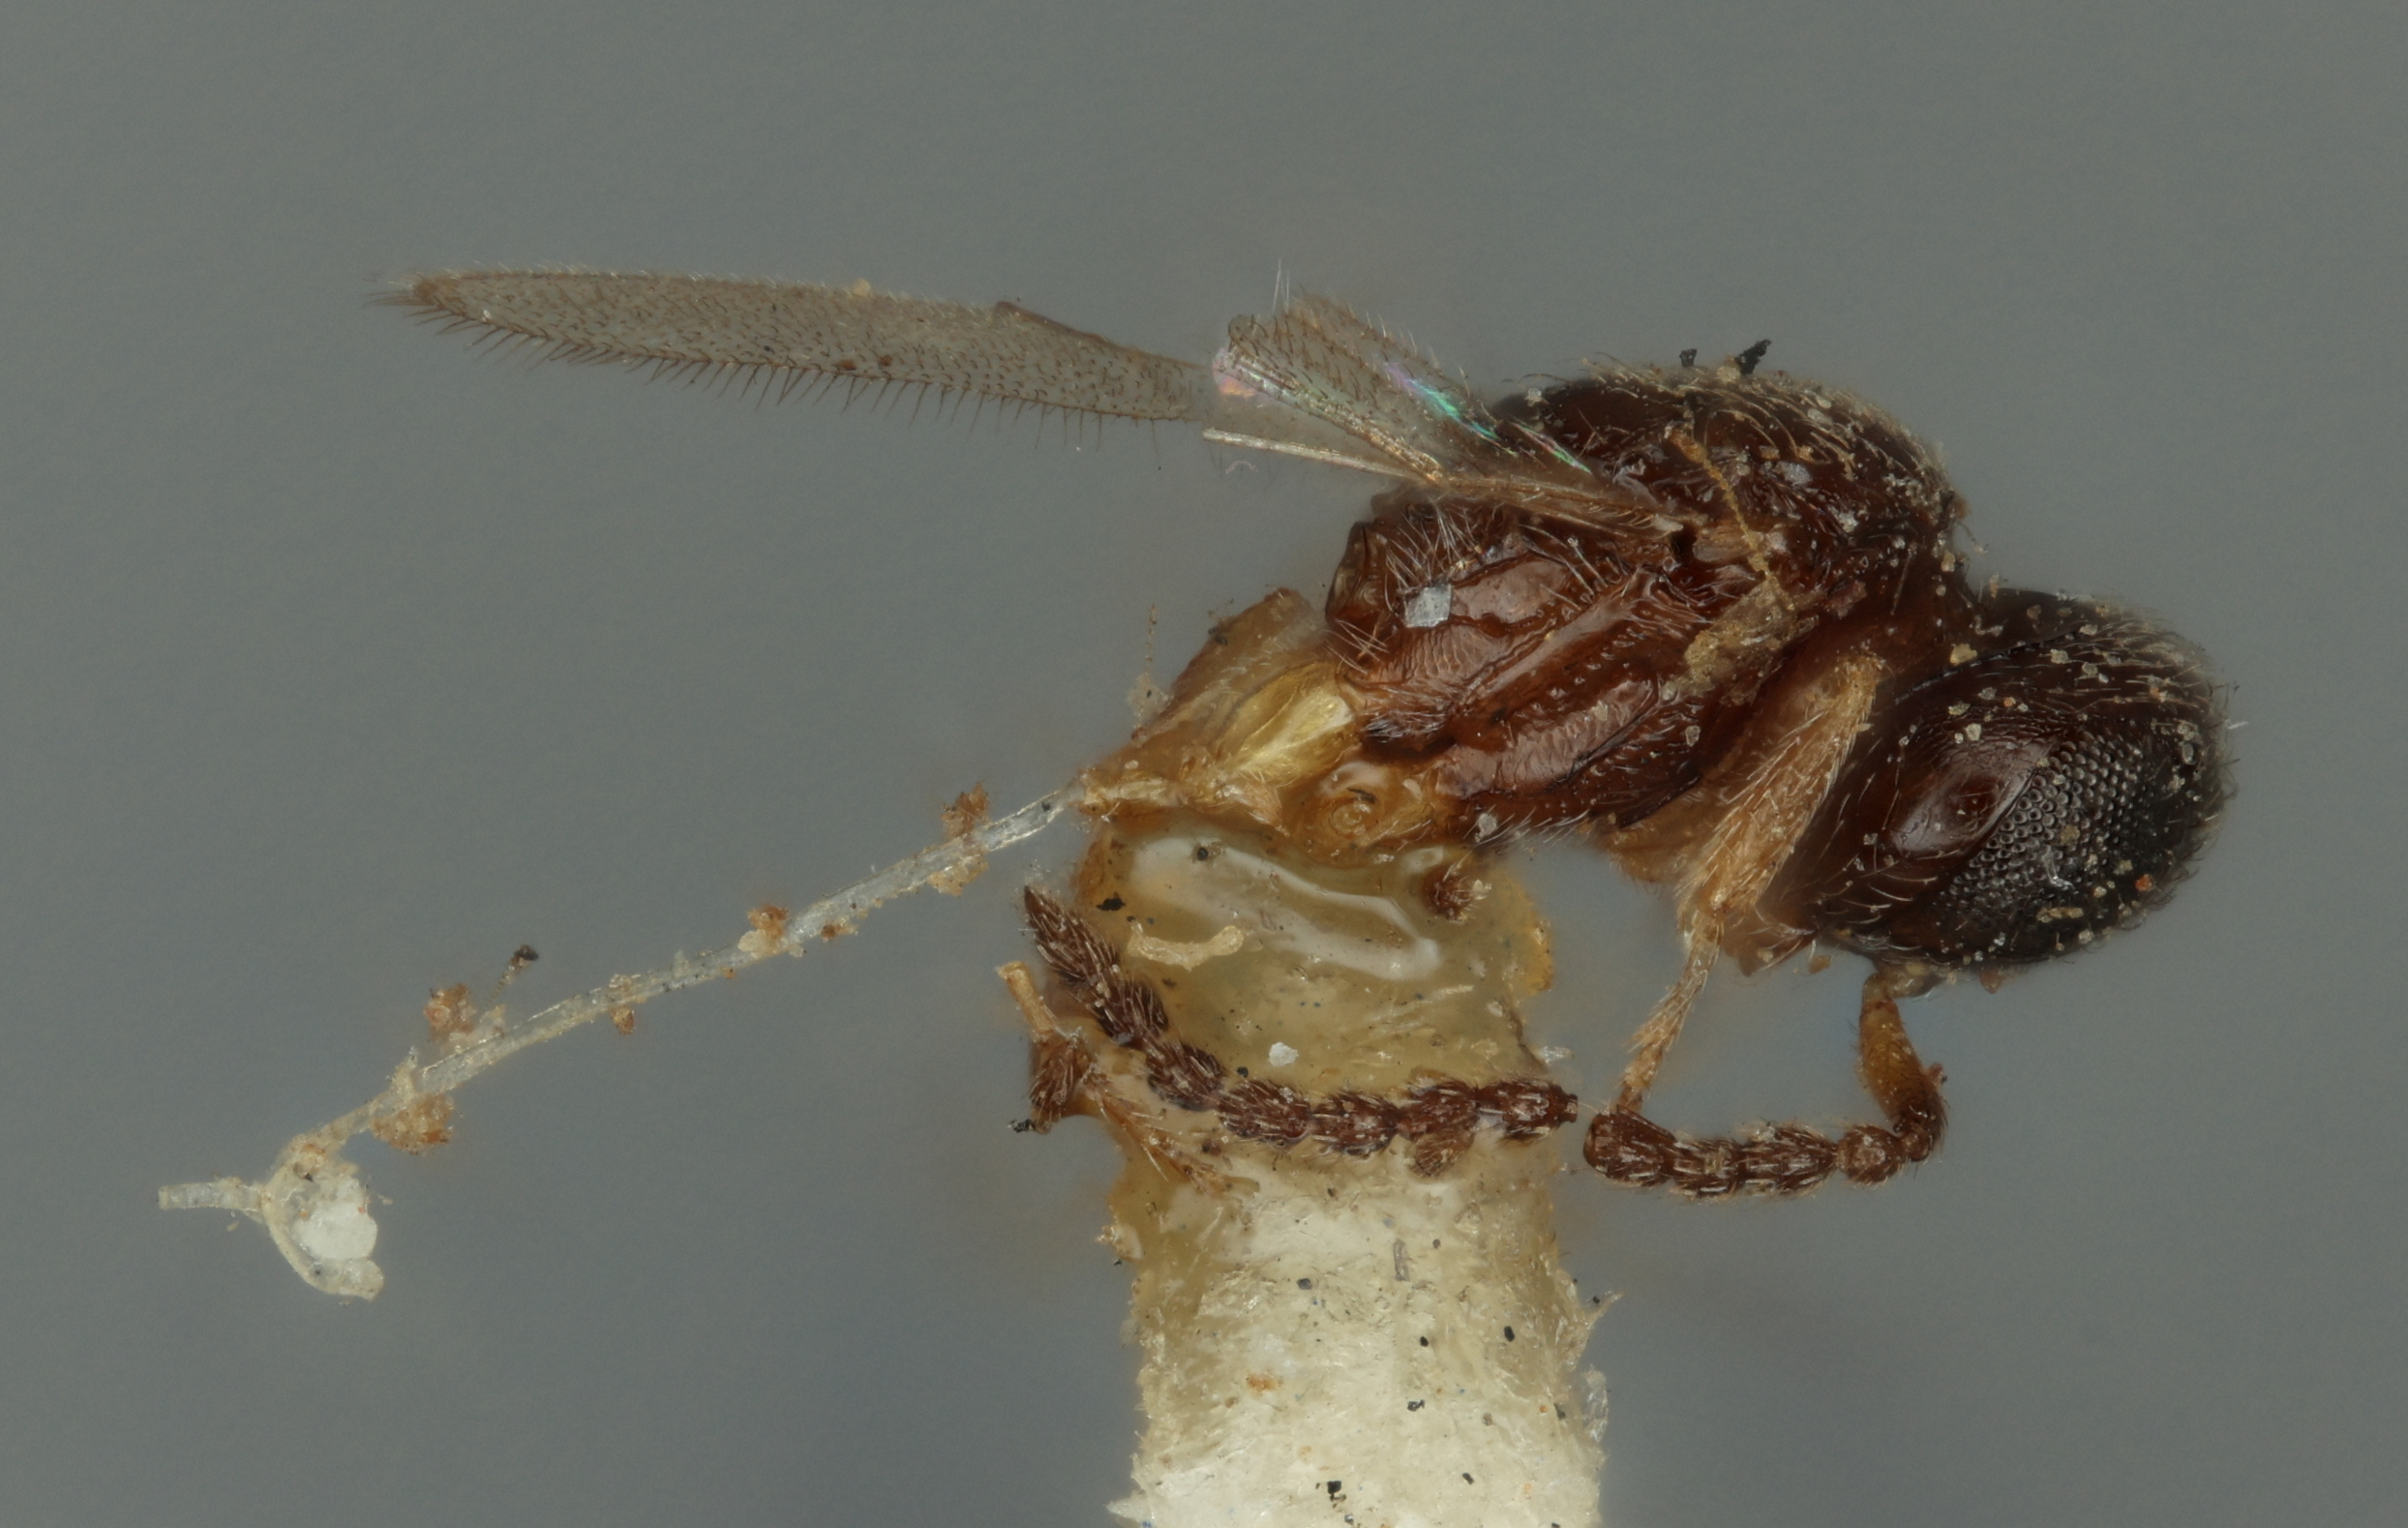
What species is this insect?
Trimorus americanus
